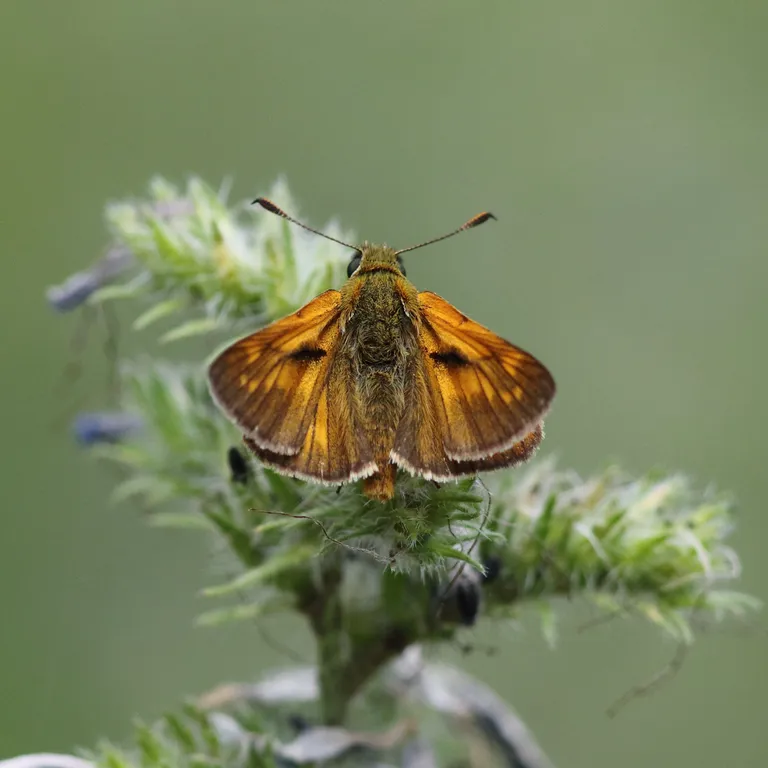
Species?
Ochlodes sylvanus (also Ochlodes venata)
